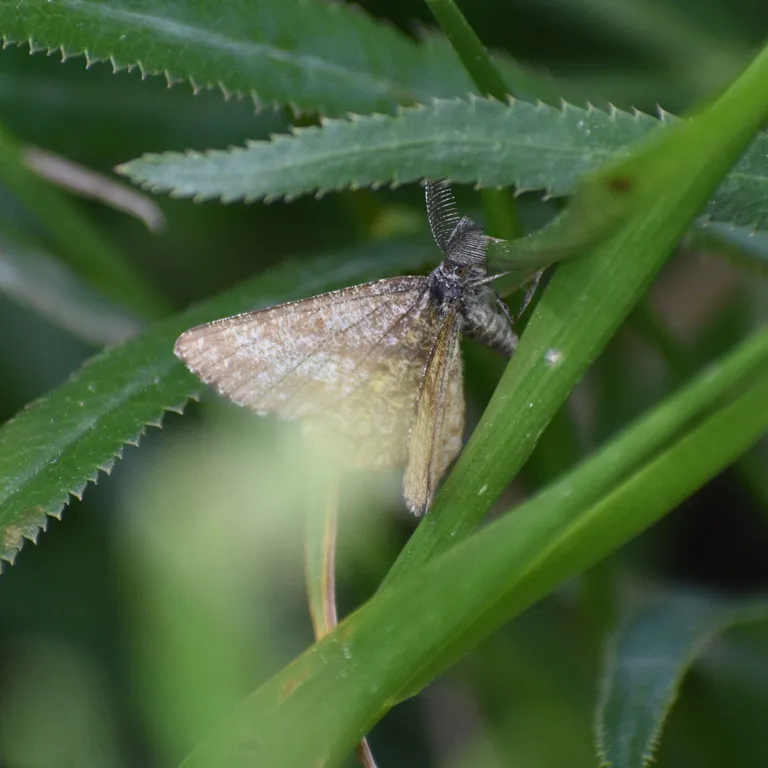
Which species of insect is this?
Ematurga atomaria
